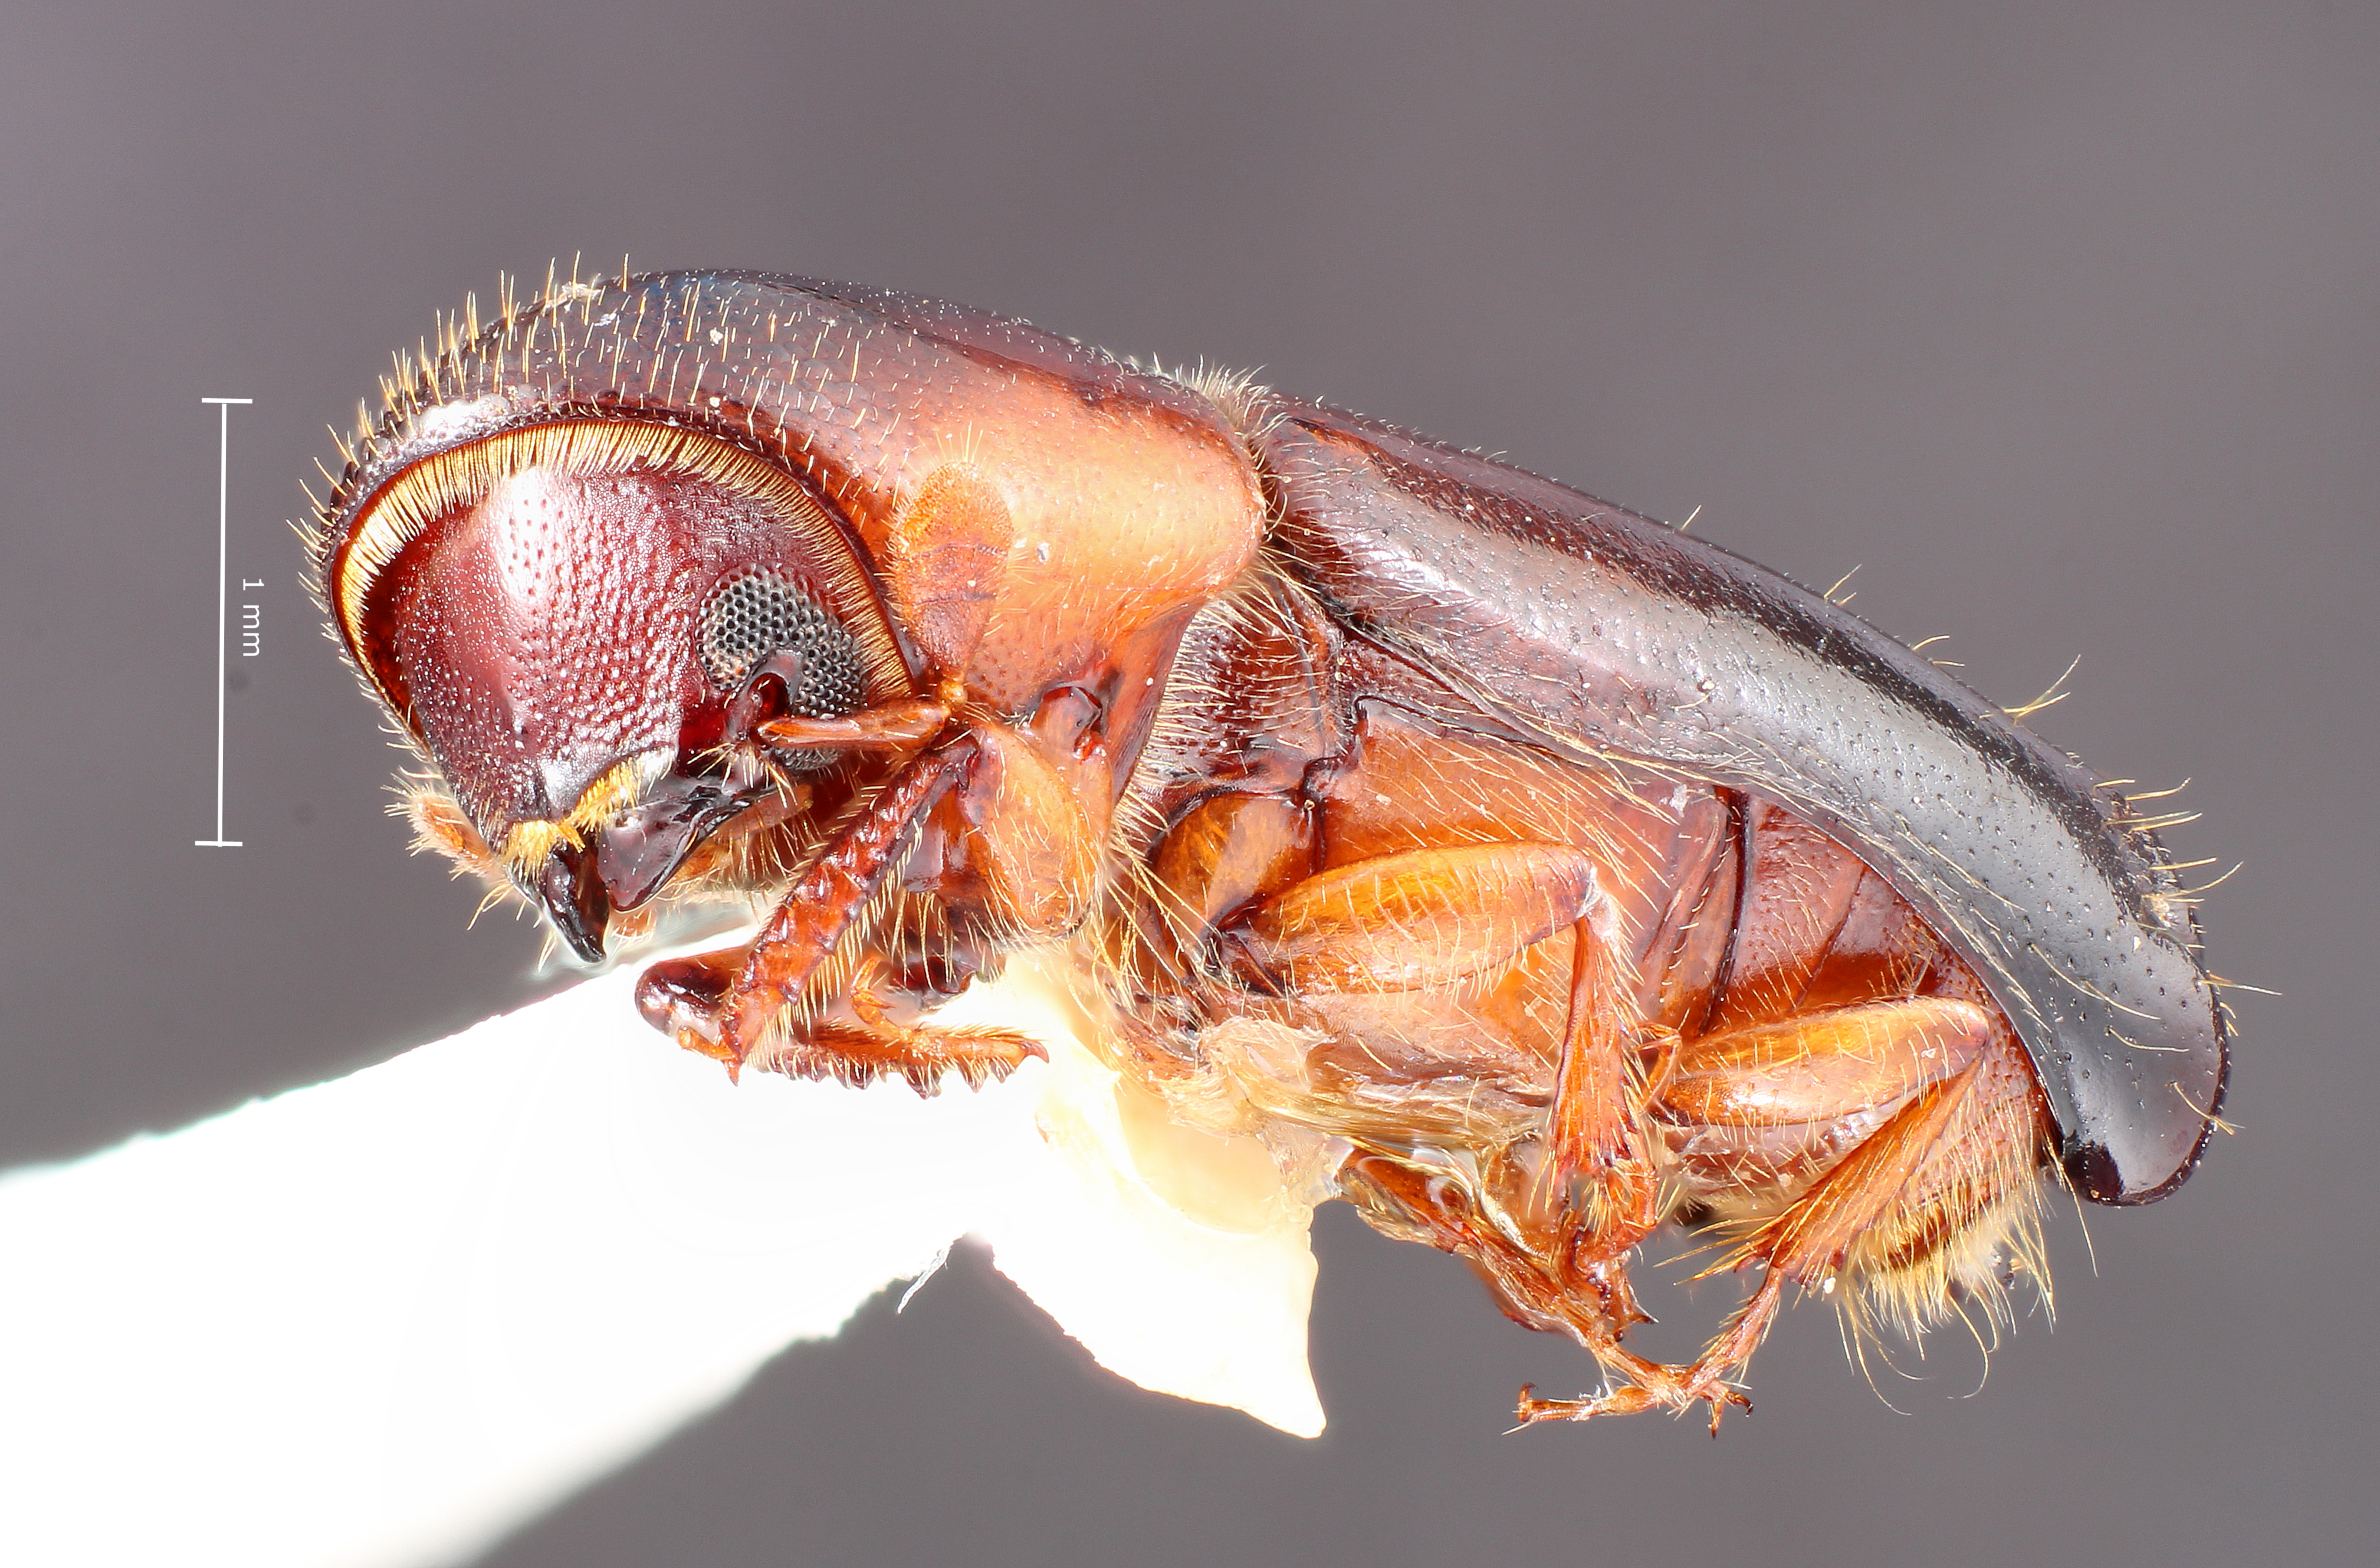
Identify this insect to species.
Monarthrum gnarum
